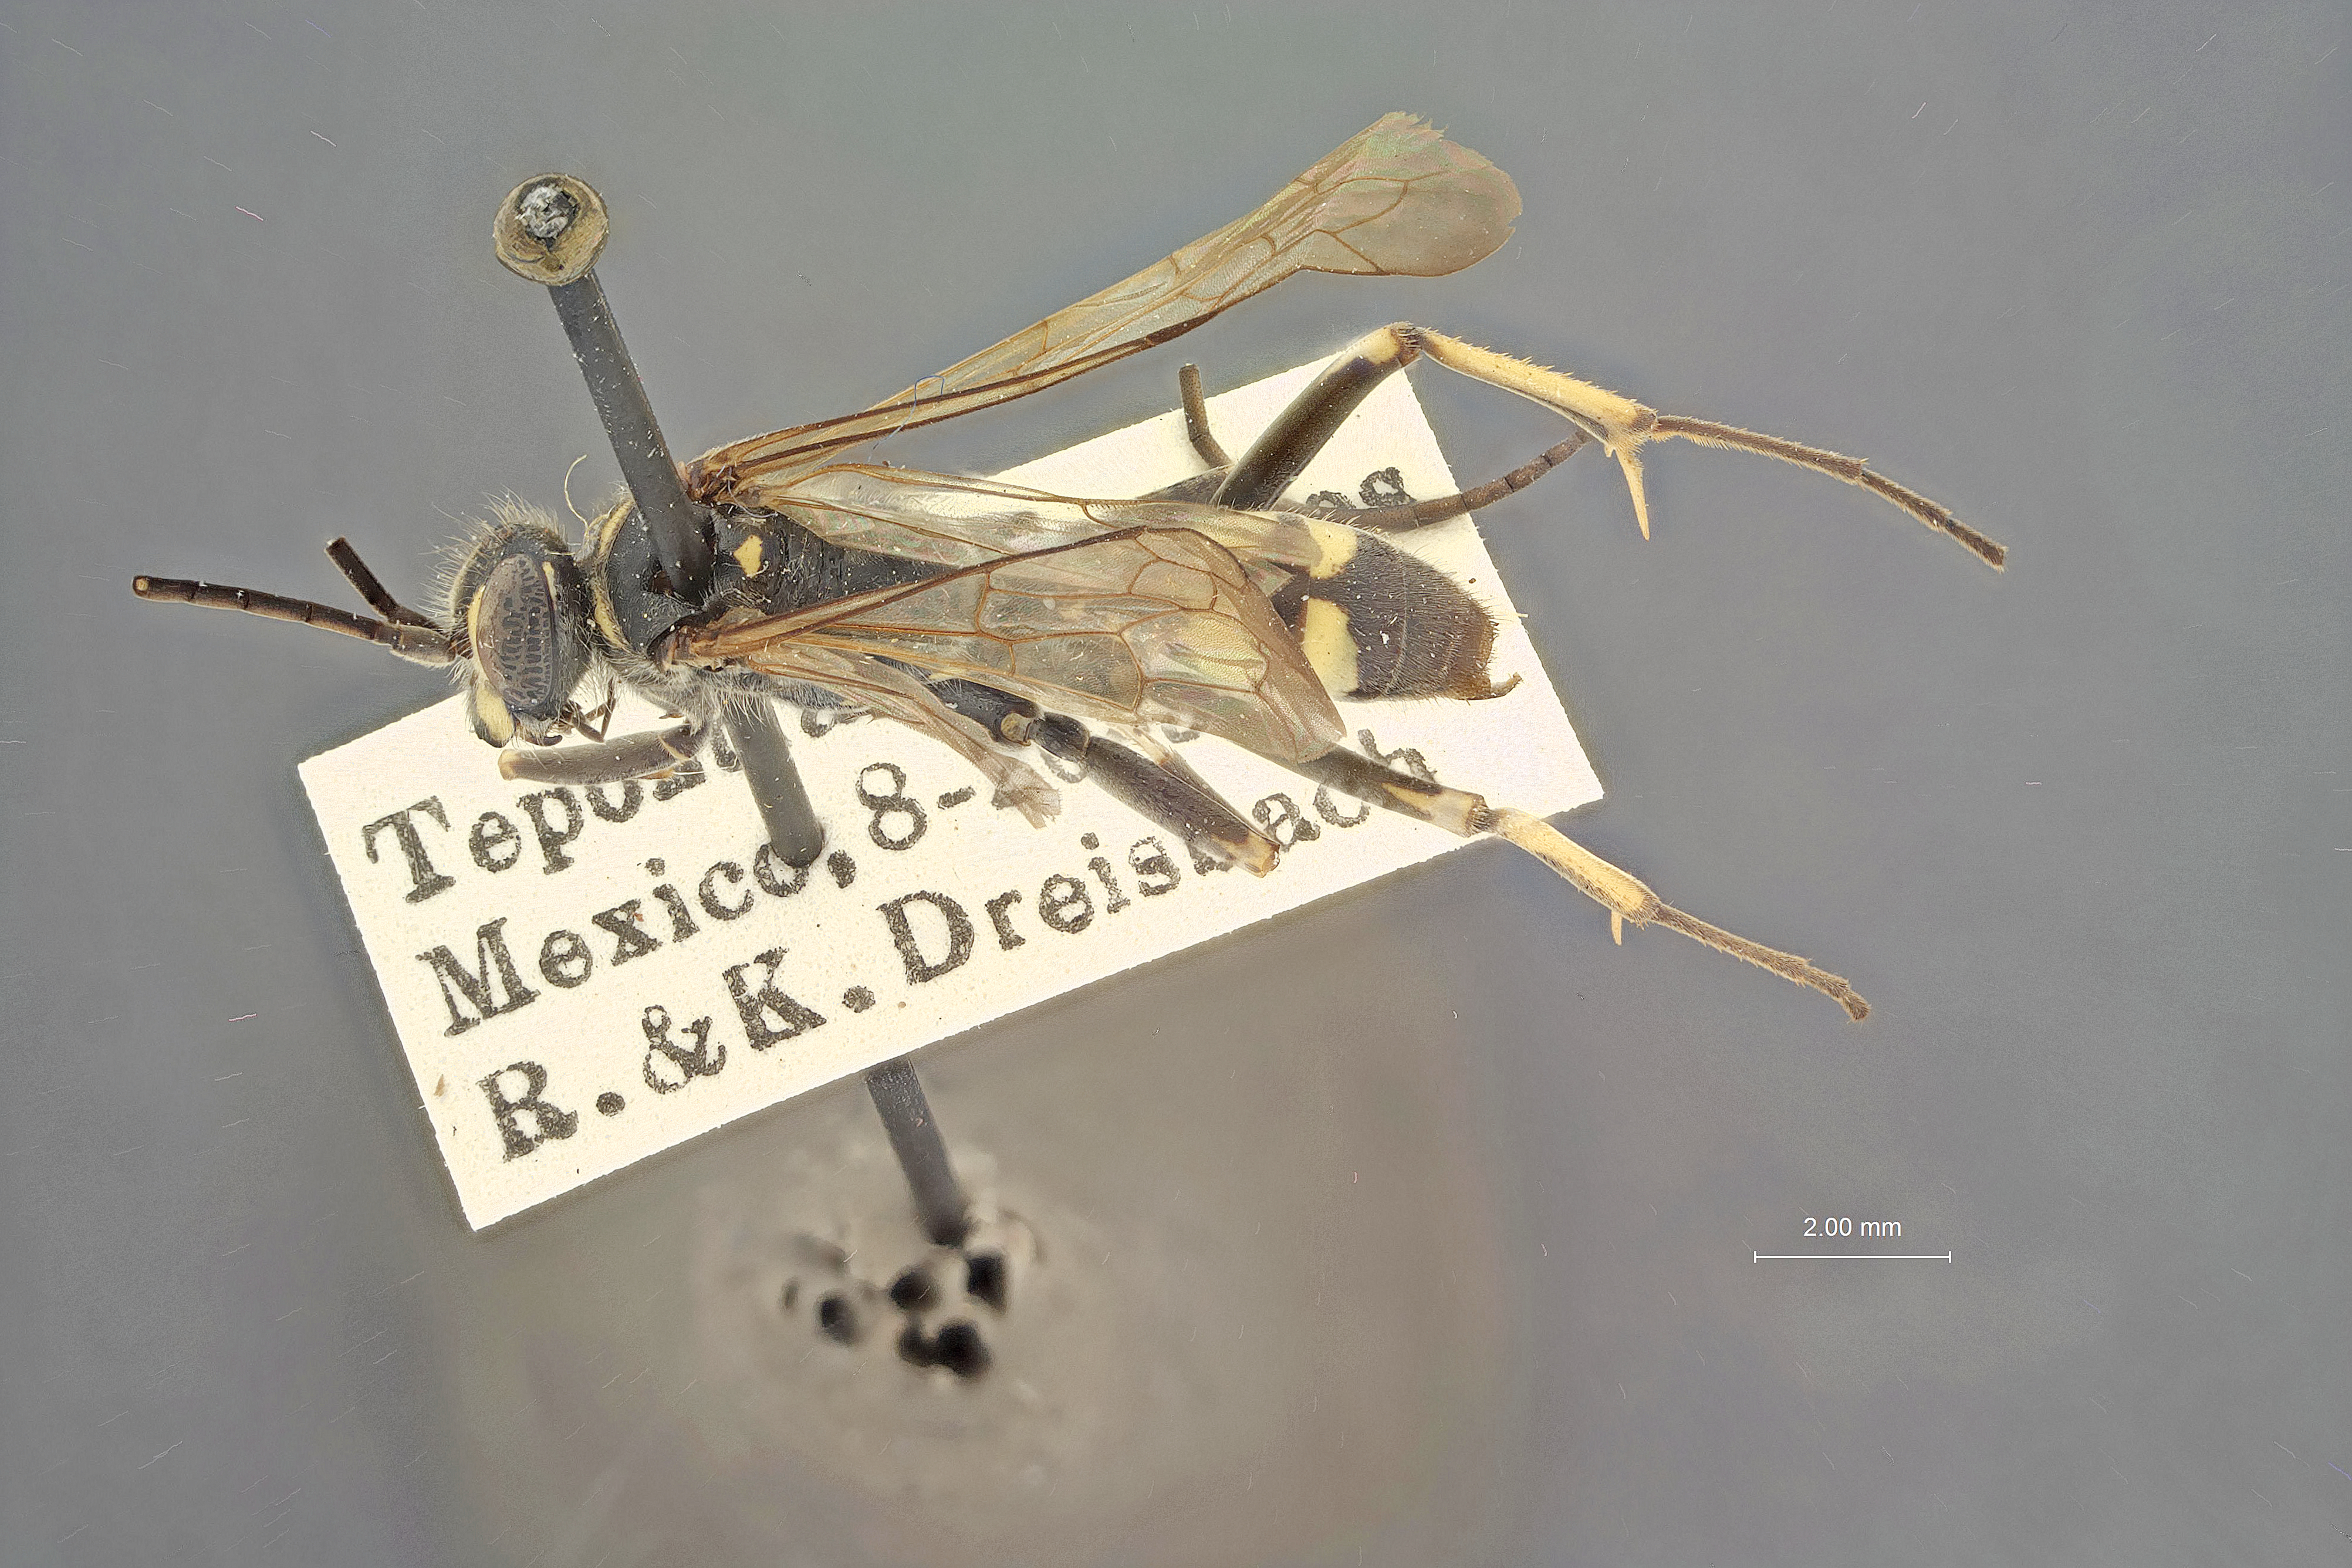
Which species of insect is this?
Priocnessus octomaculatus
